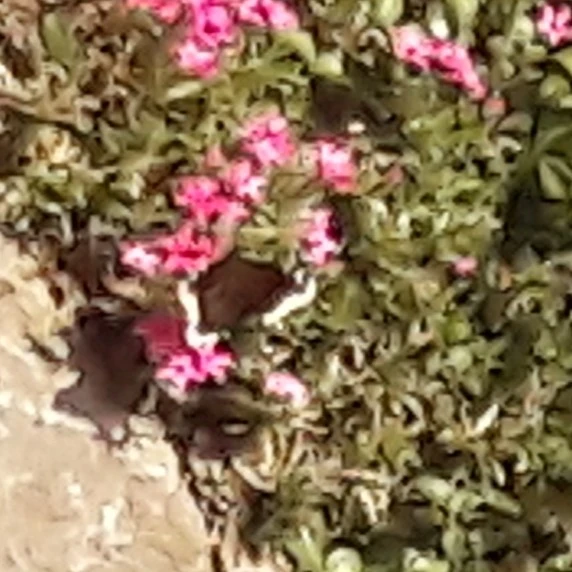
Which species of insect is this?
Nymphalis antiopa
